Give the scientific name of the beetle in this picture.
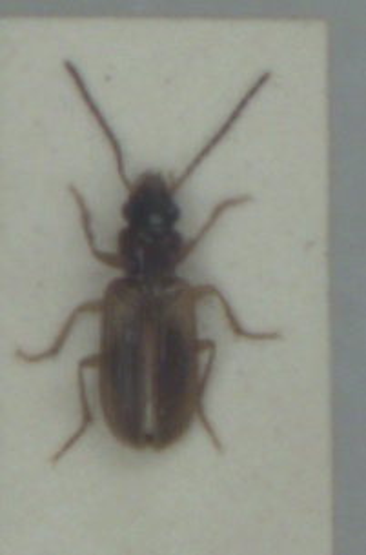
Anthracus consputus
